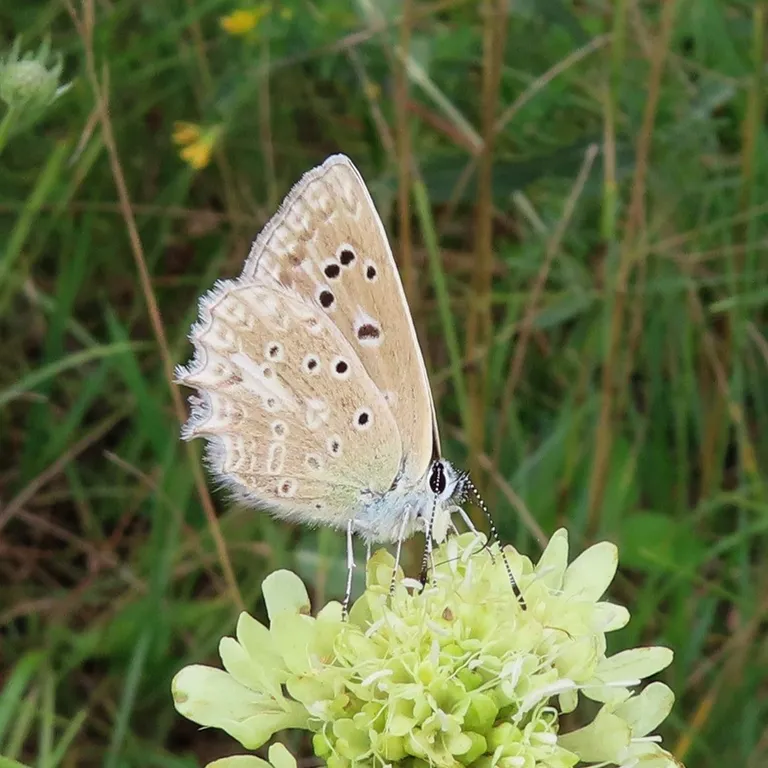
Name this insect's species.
Polyommatus daphnis
